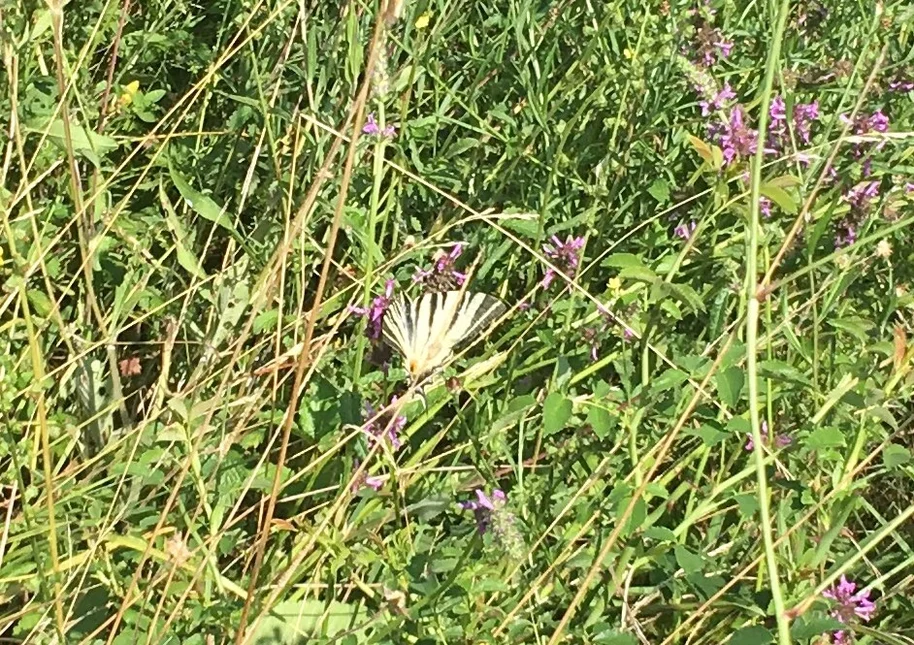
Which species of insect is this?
Iphiclides podalirius
